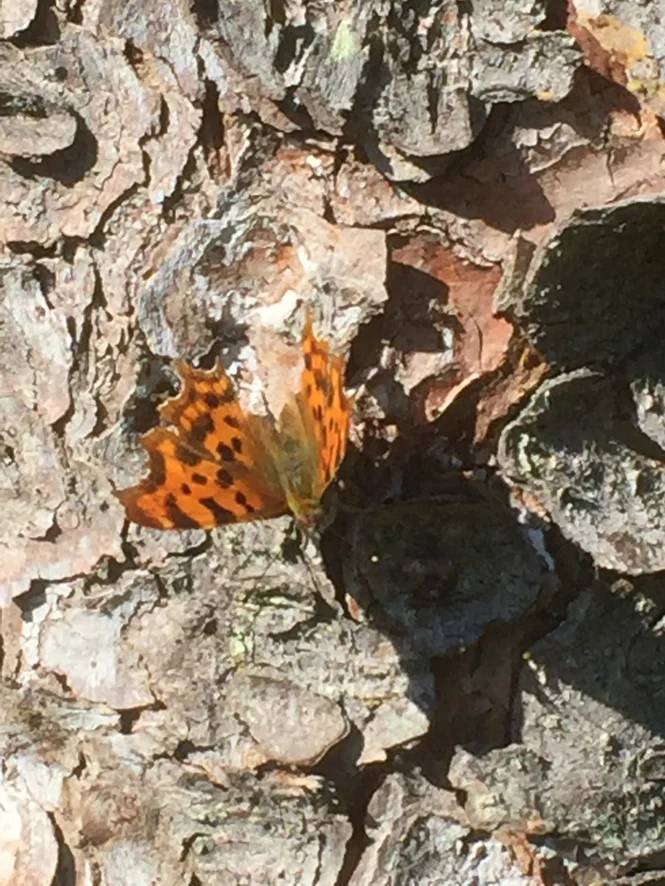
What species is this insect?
Polygonia c-album
